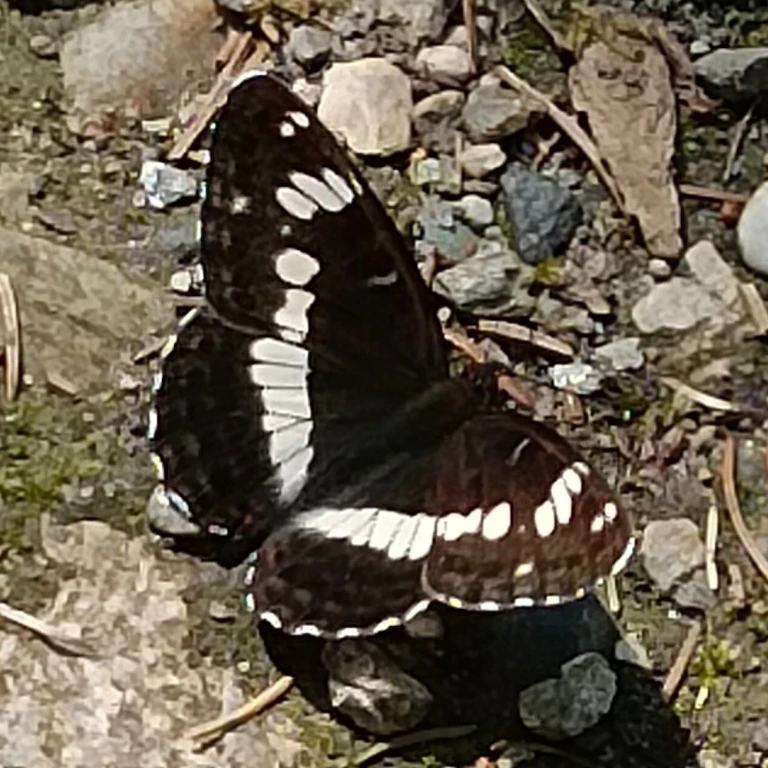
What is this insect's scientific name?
Limenitis camilla (also Ladoga camilla)
